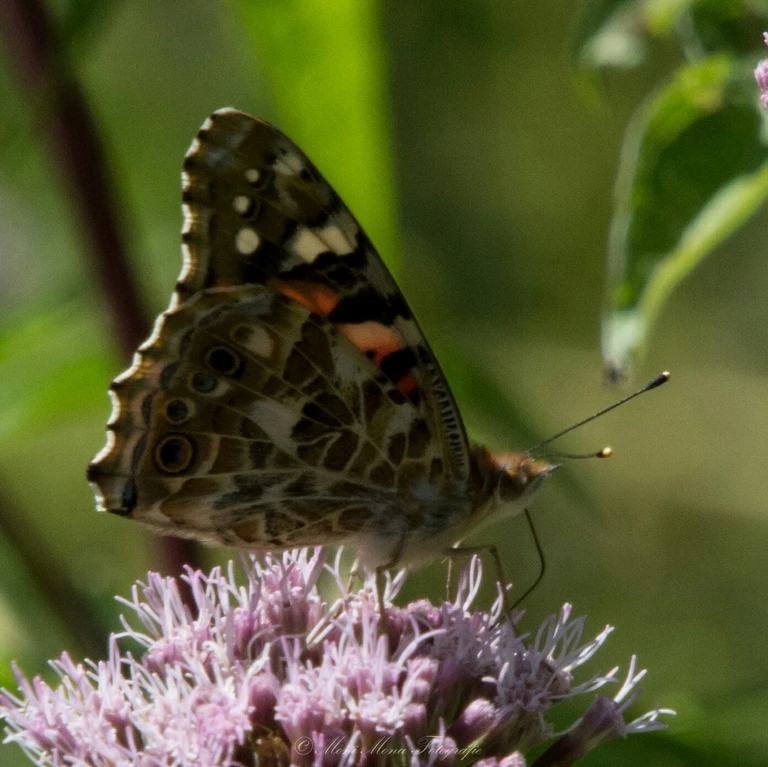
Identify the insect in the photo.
Vanessa cardui
